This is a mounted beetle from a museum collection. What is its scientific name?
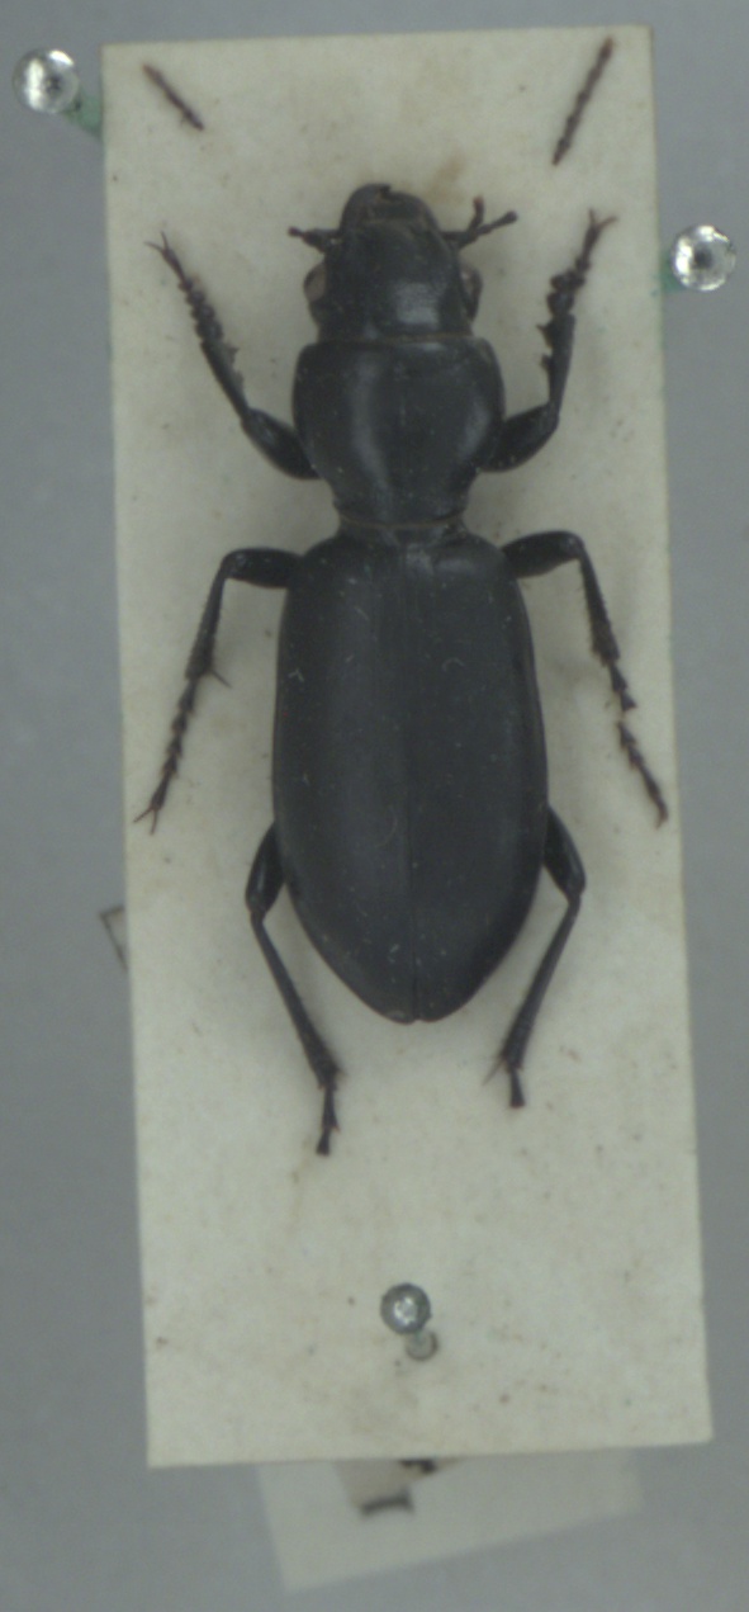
Broscus cephalotes
